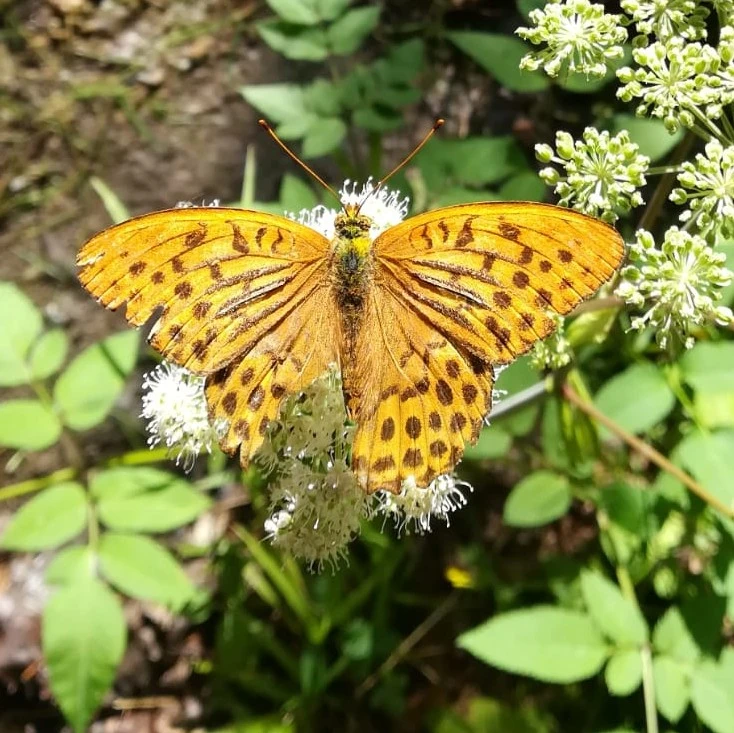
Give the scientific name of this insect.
Argynnis paphia
